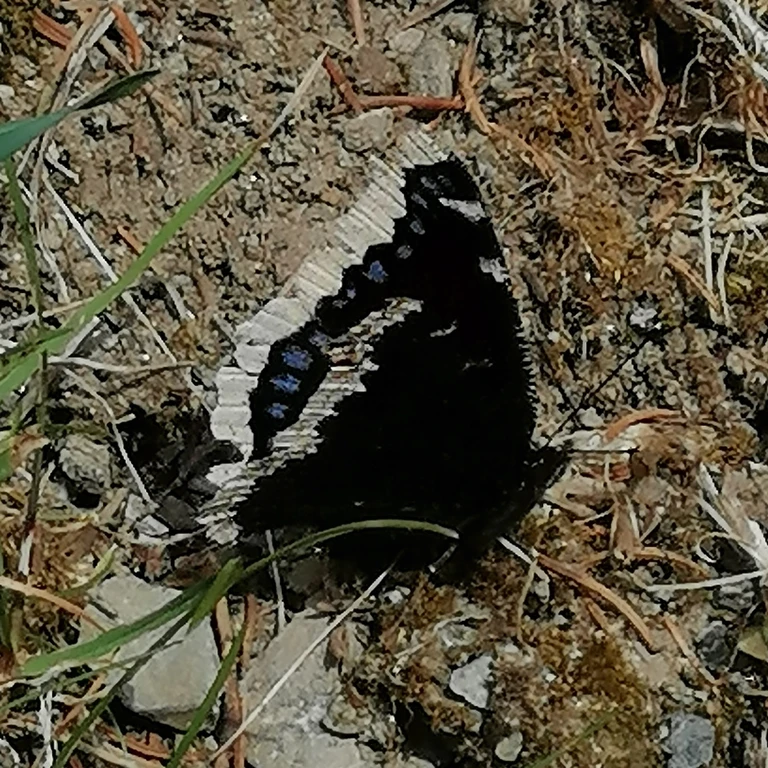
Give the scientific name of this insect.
Nymphalis antiopa
